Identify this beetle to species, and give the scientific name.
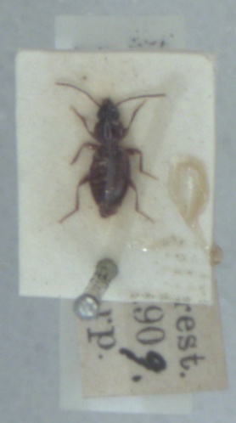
Trechus obtusus
